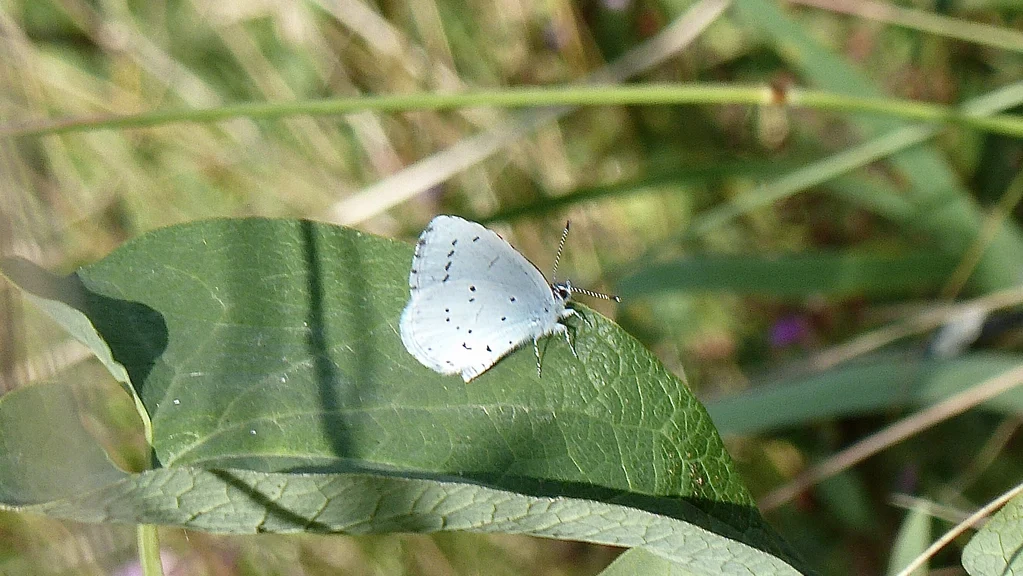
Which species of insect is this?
Celastrina argiolus
